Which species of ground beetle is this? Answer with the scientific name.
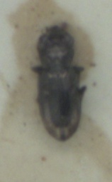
Notiophilus biguttatus
